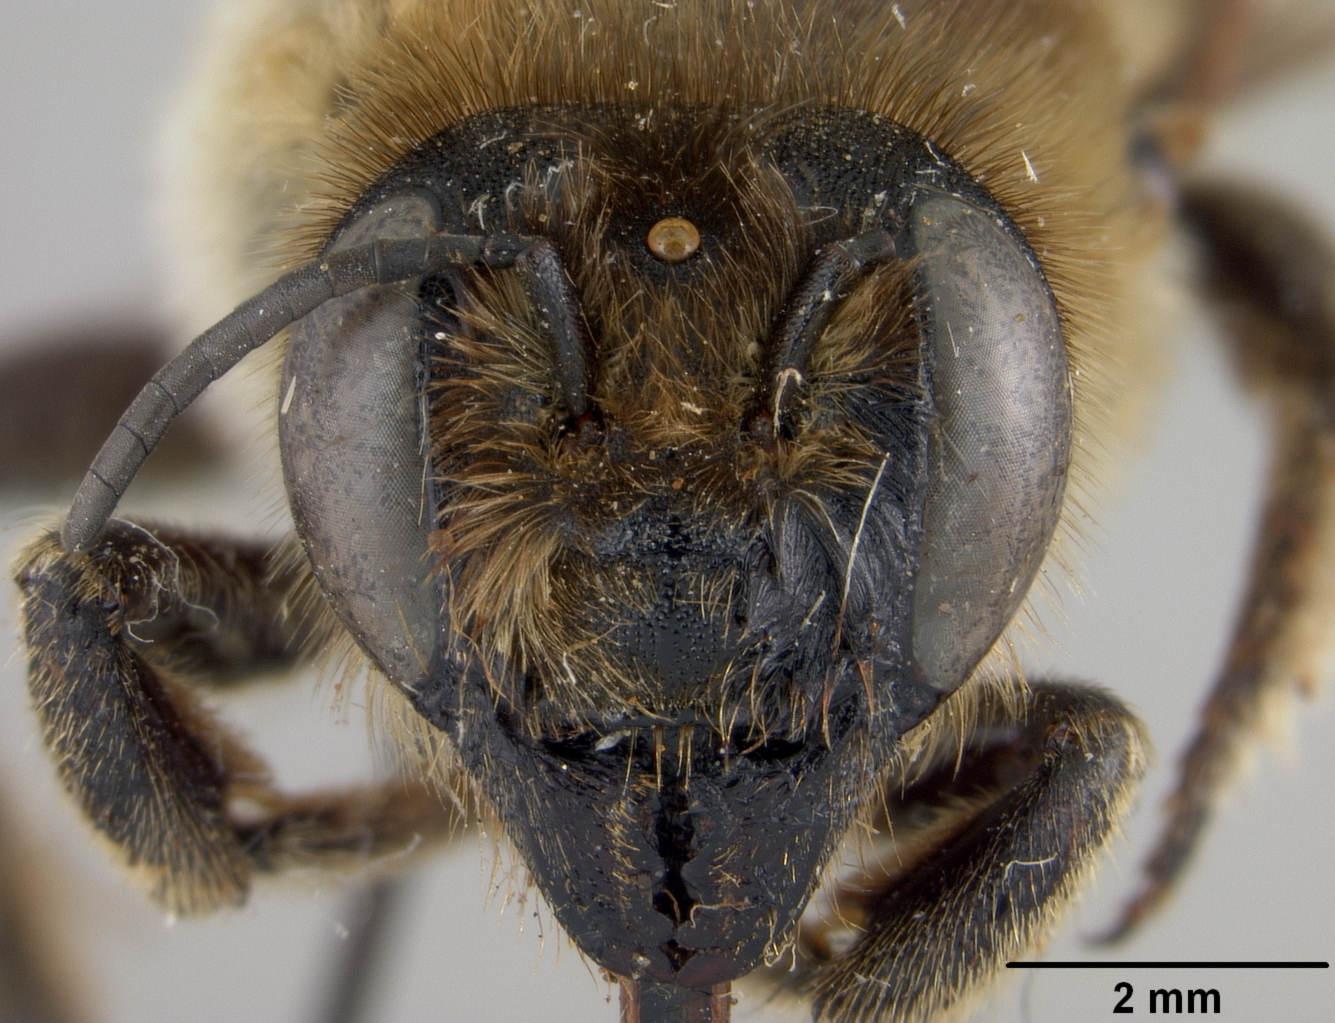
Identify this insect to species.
Megachile lagopoda
